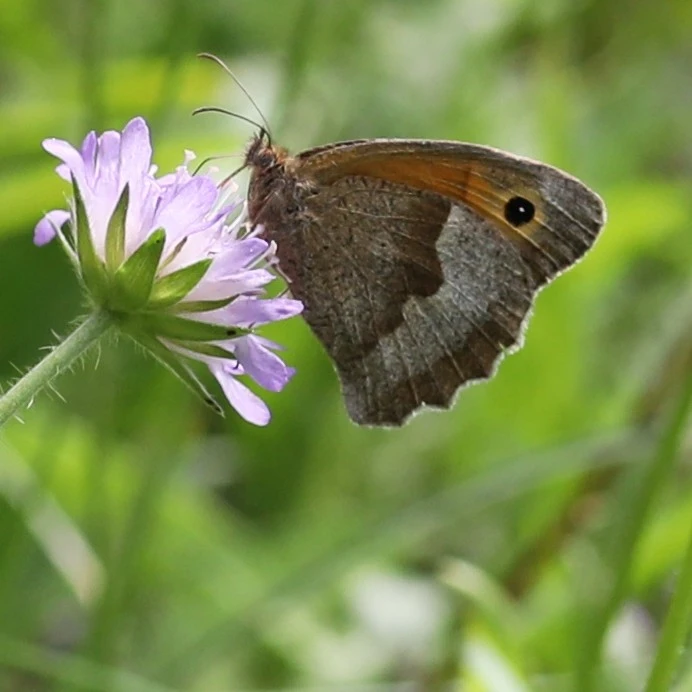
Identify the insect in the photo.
Maniola jurtina
